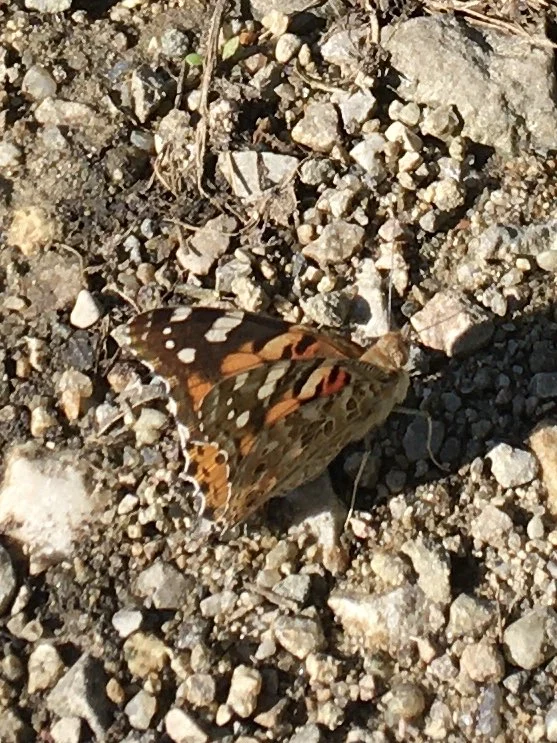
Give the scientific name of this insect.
Vanessa cardui
